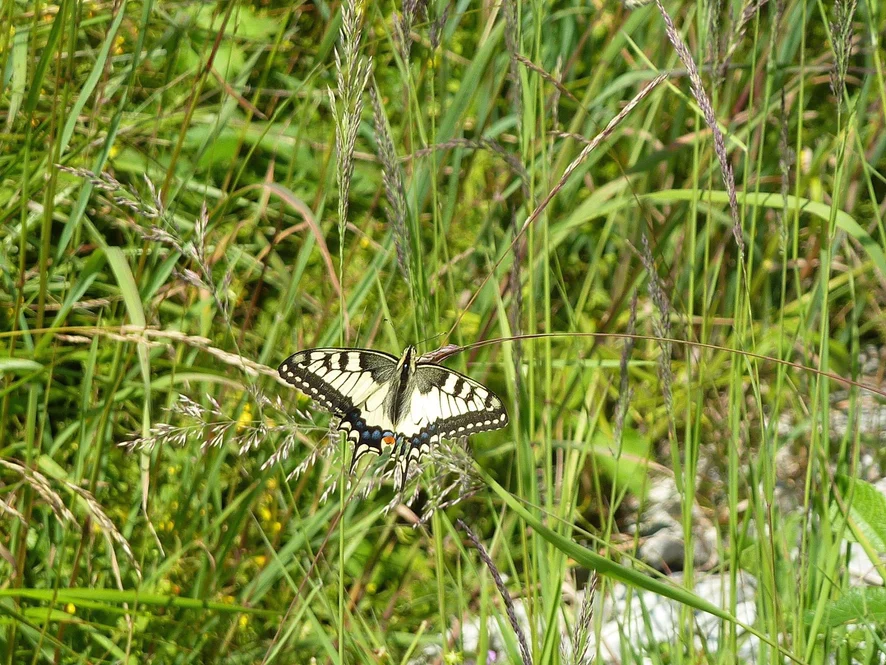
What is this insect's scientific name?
Papilio machaon
